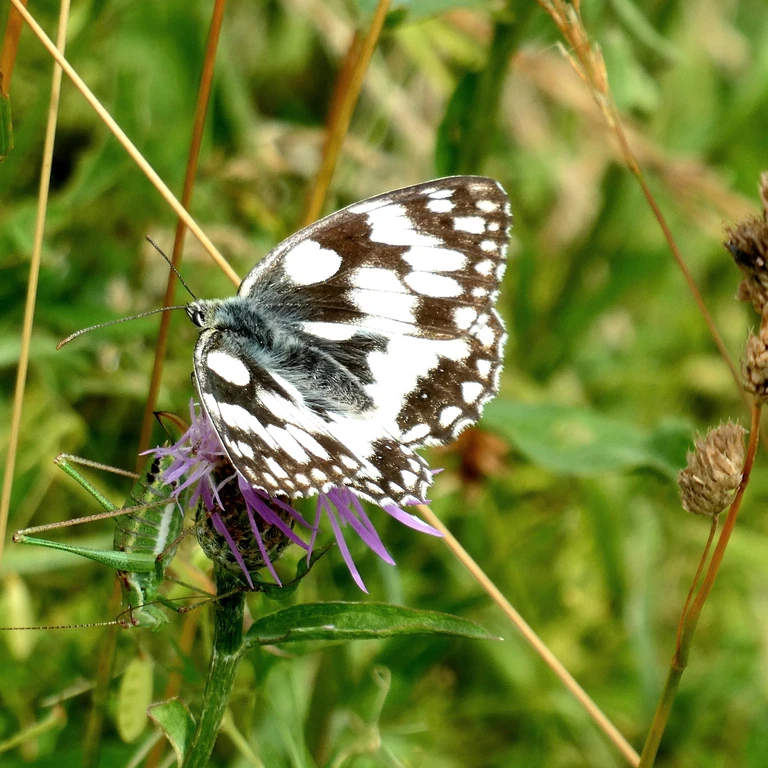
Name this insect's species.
Melanargia galathea
